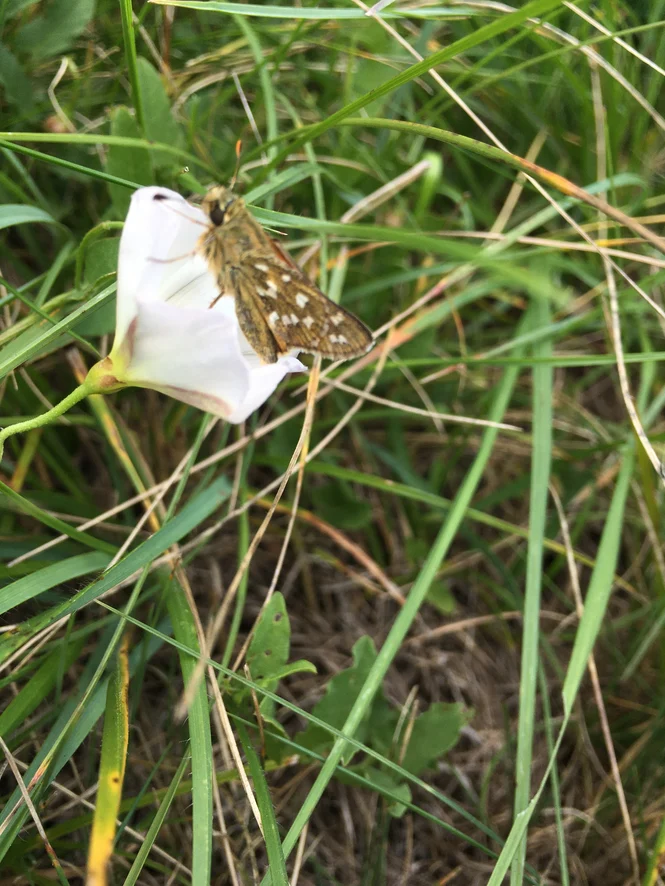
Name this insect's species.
Hesperia comma
